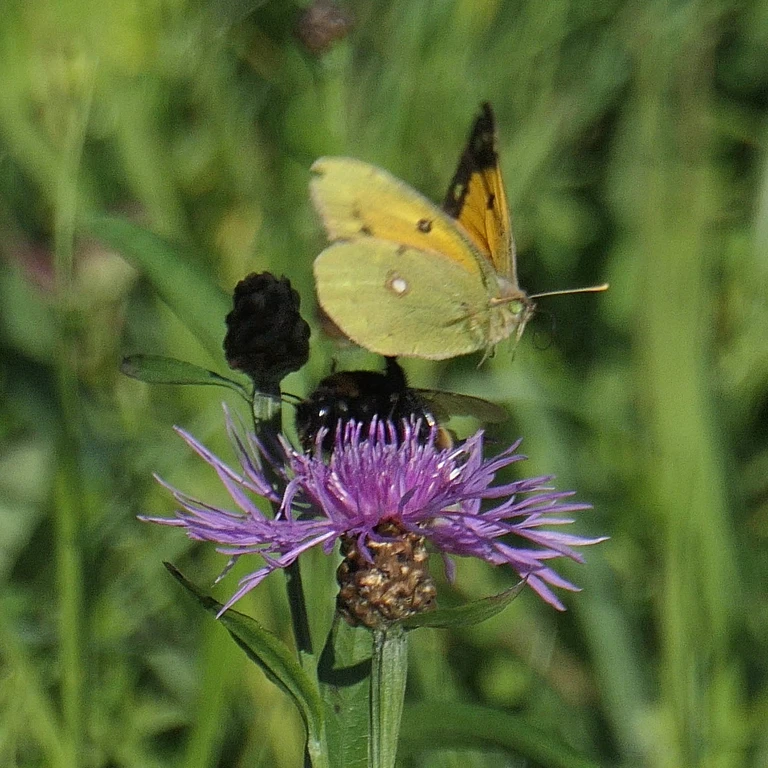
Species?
Colias croceus
